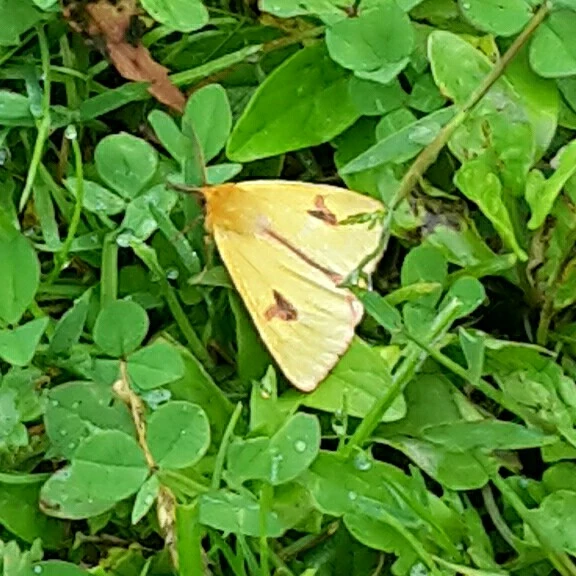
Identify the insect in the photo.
Diacrisia sannio
